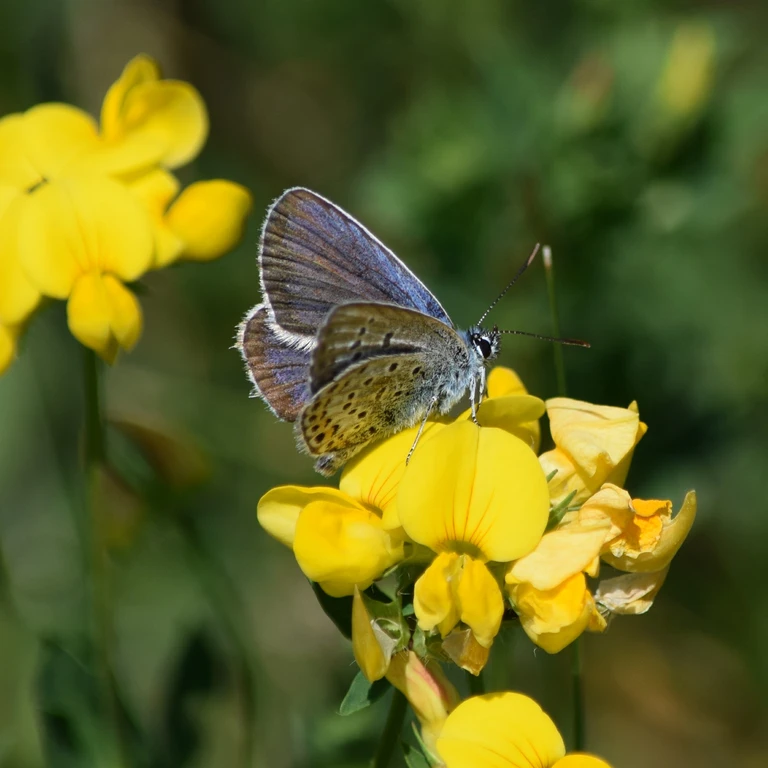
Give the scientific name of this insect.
Plebejus argus
